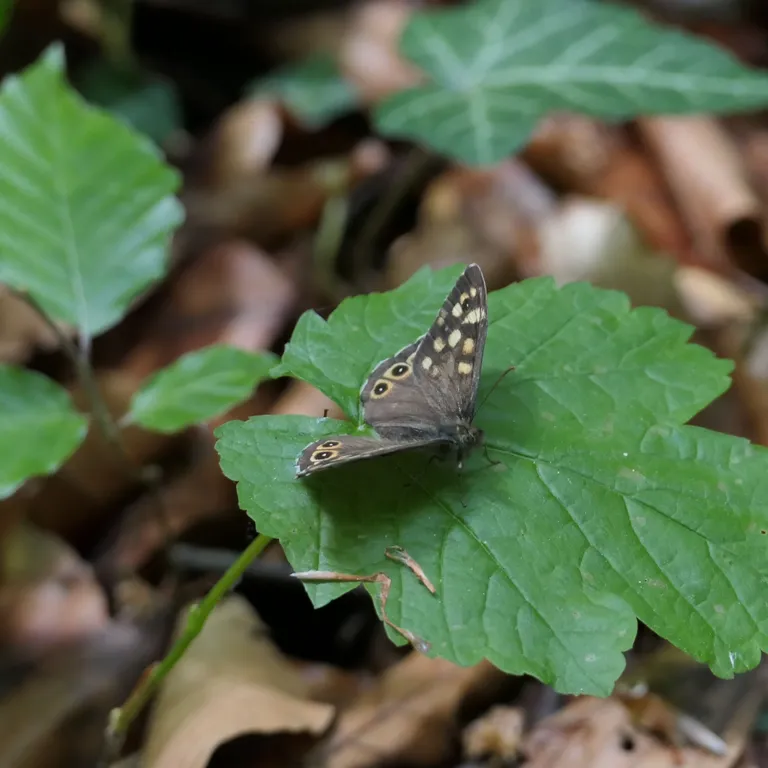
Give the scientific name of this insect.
Pararge aegeria
